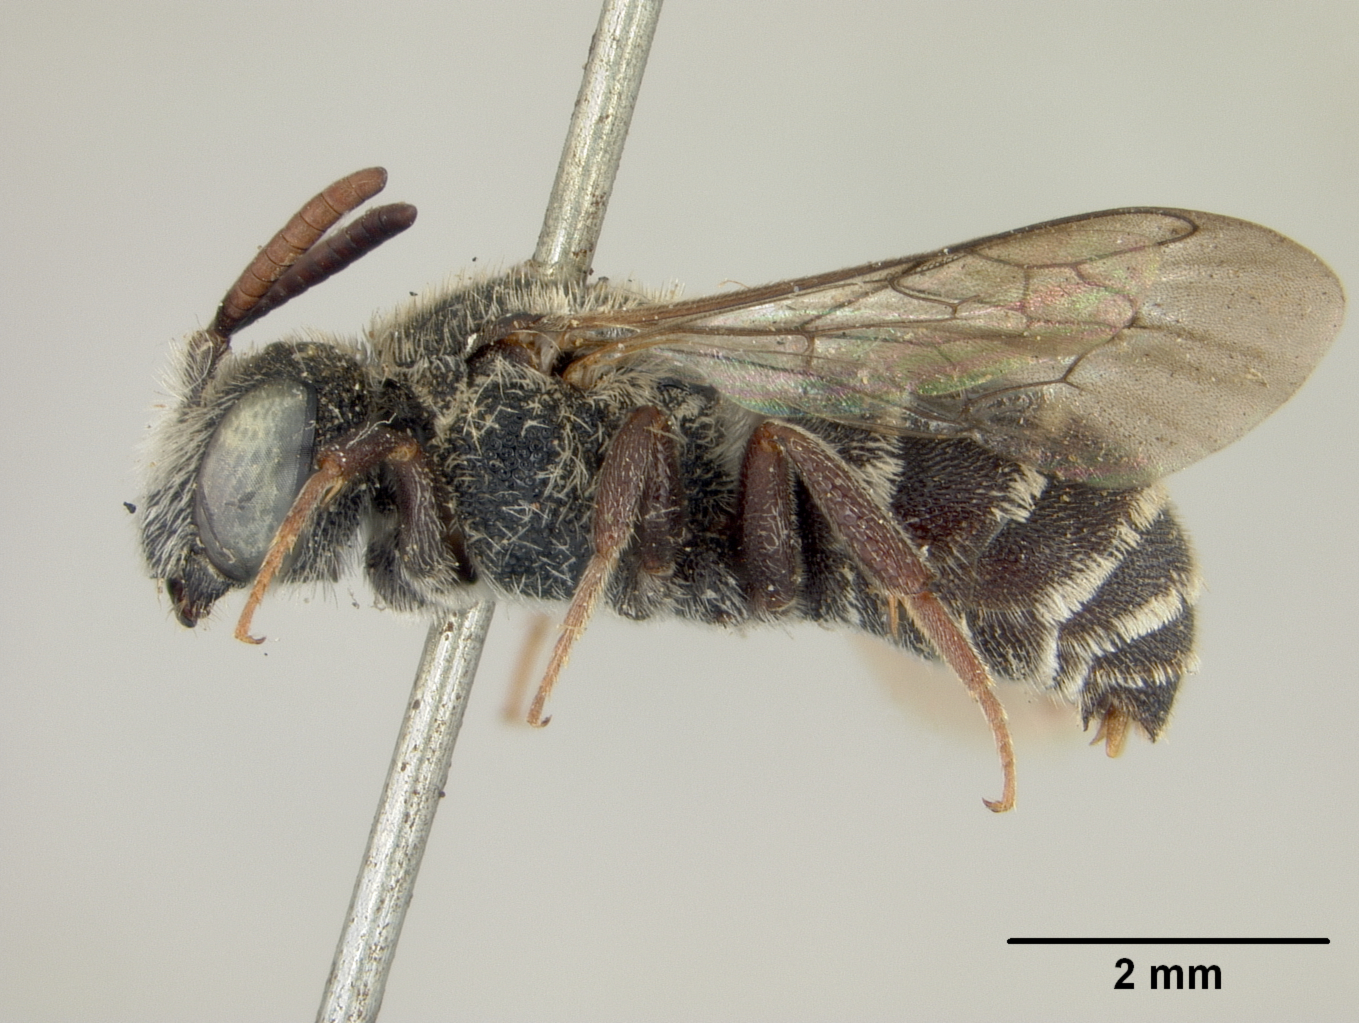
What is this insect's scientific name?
Dioxys pomonae
